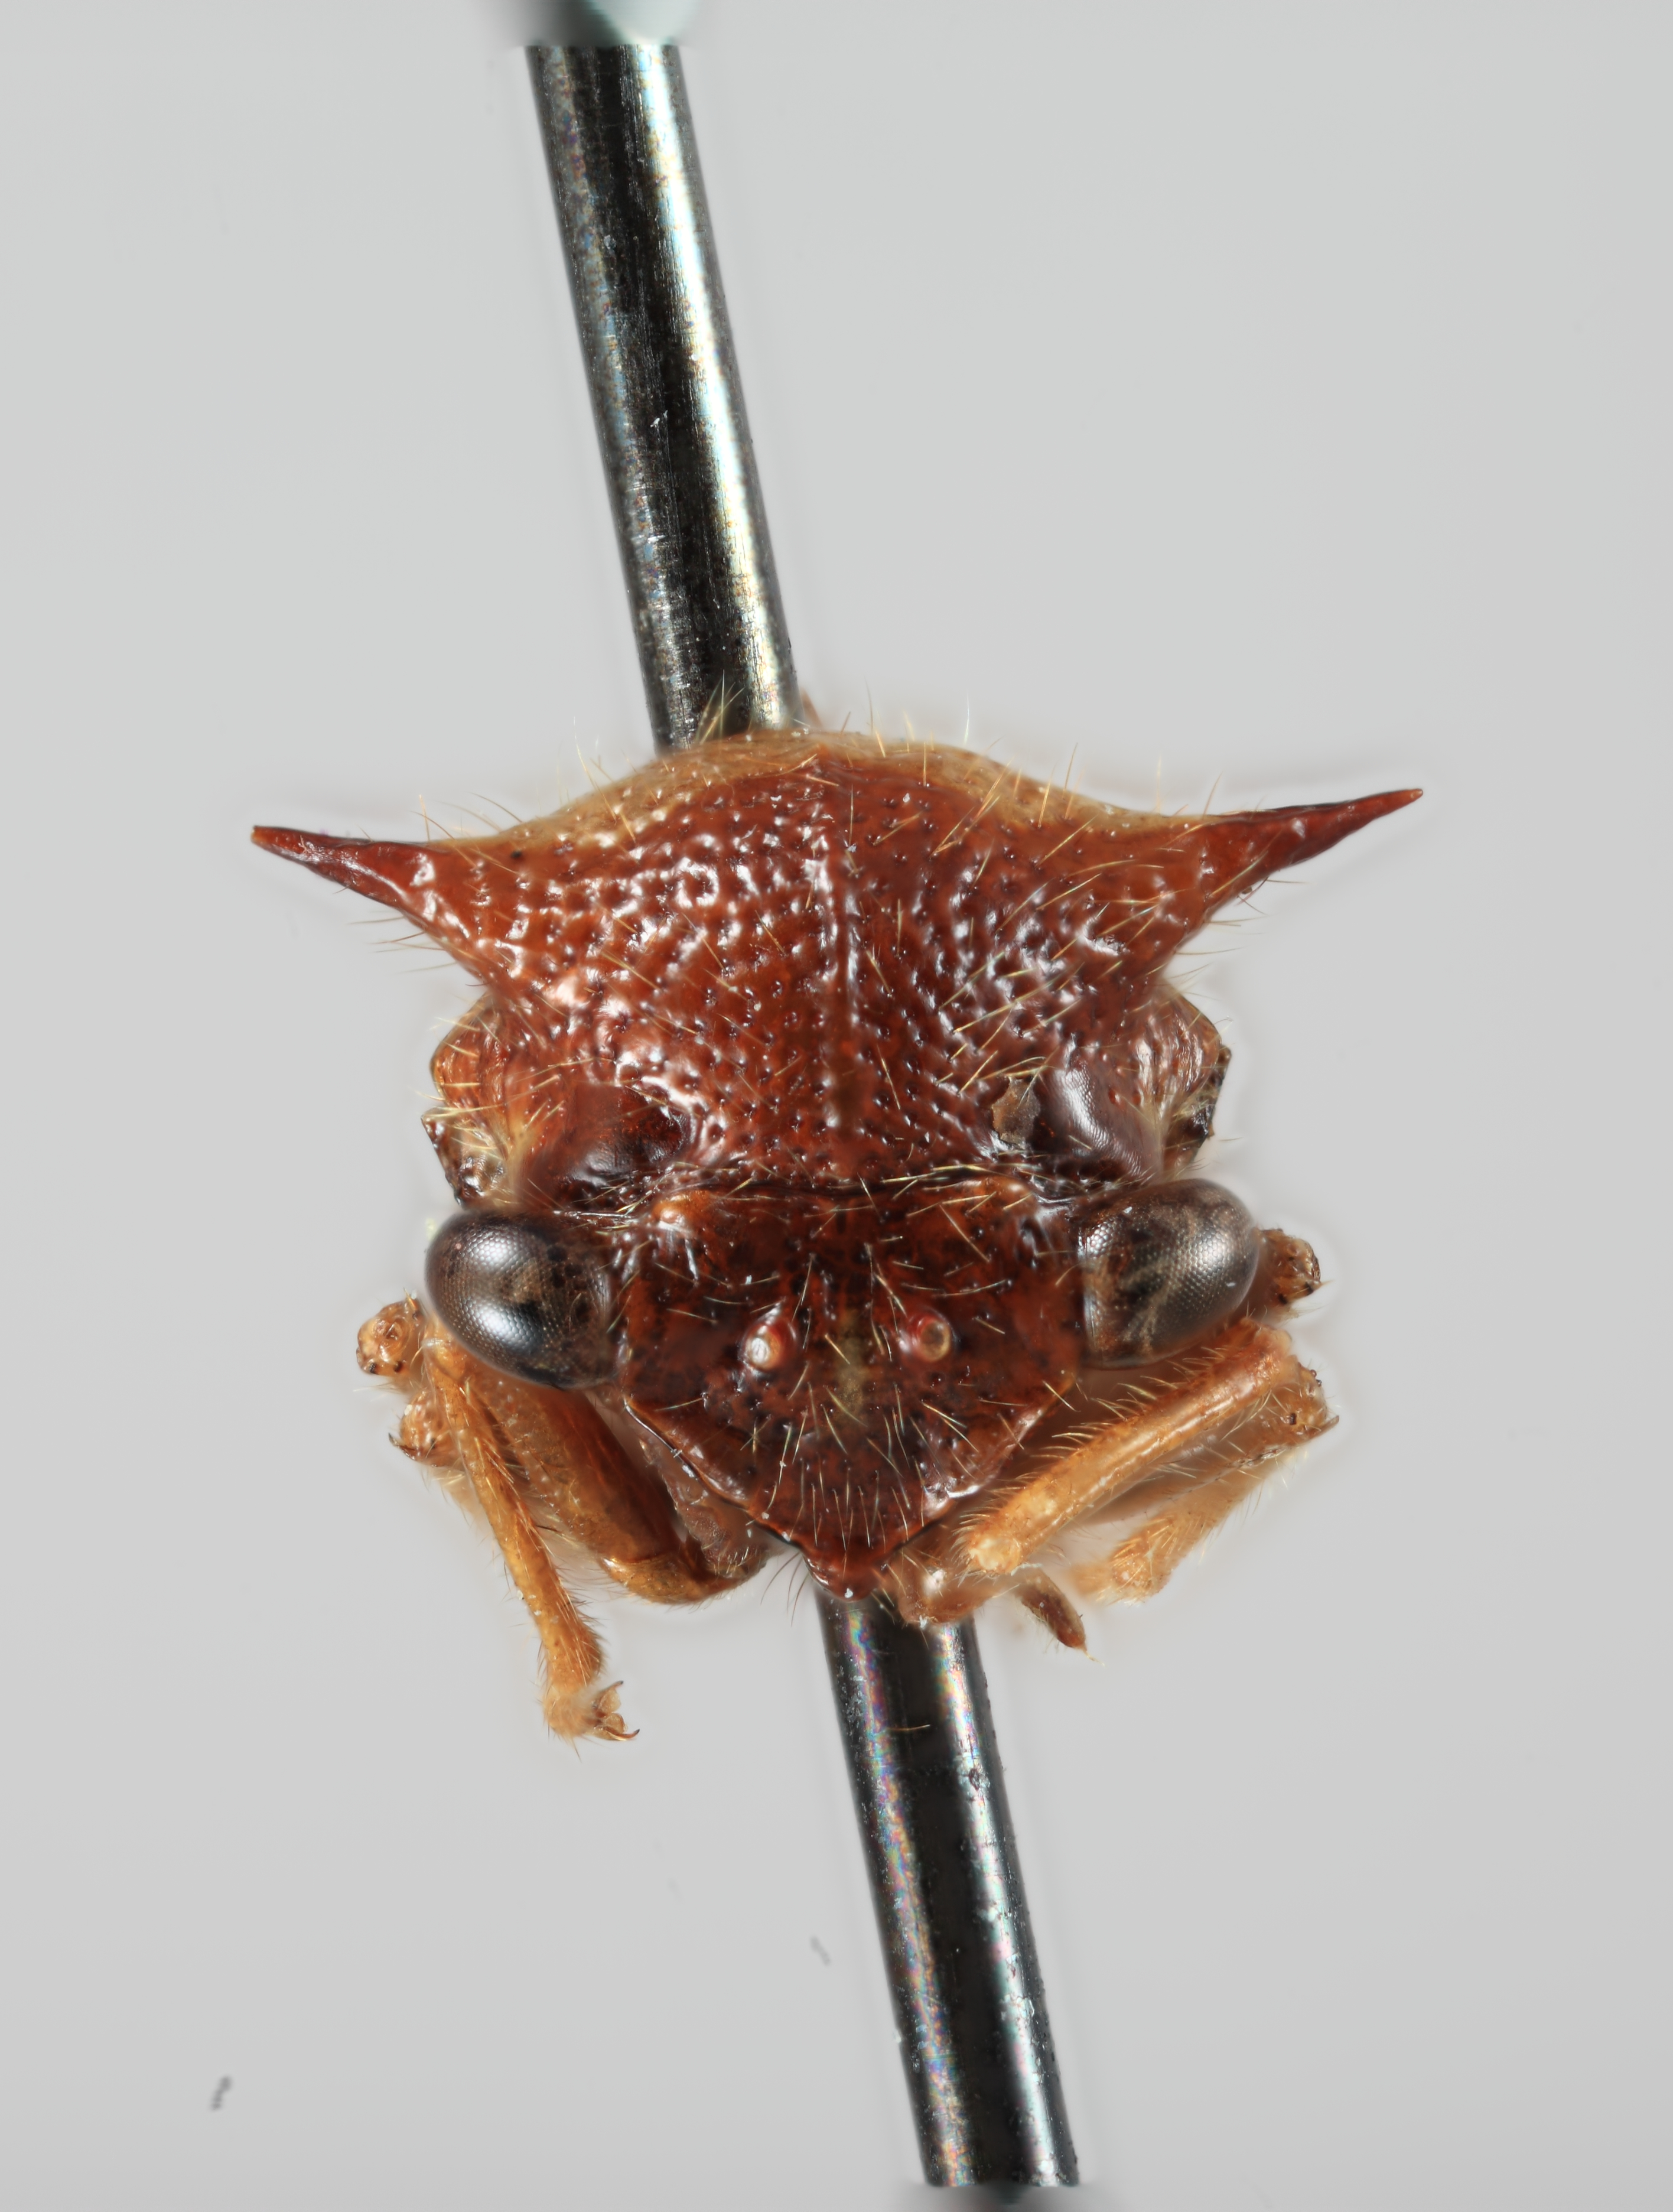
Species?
Tolania mackameyi
